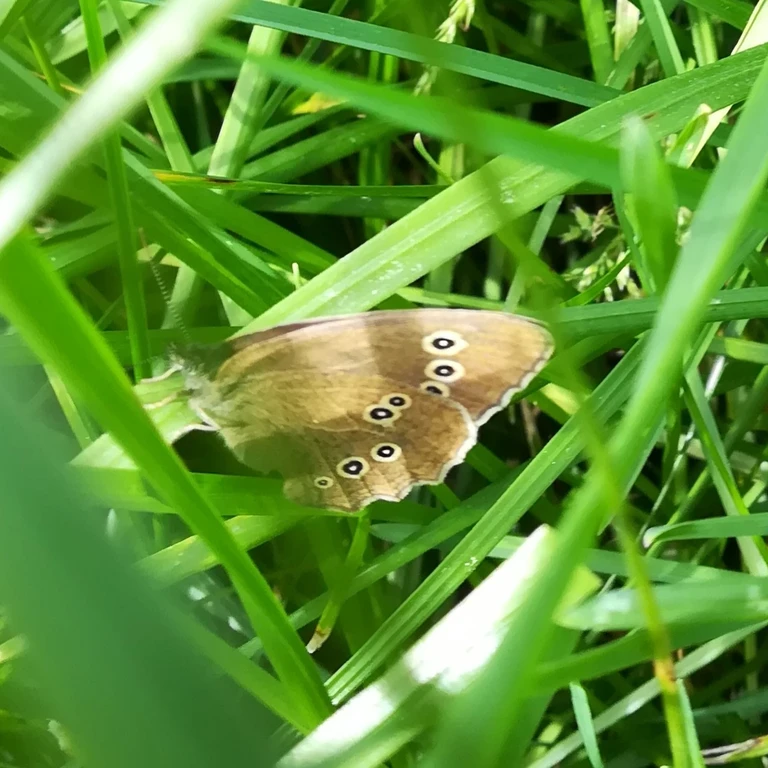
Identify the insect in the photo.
Aphantopus hyperantus
